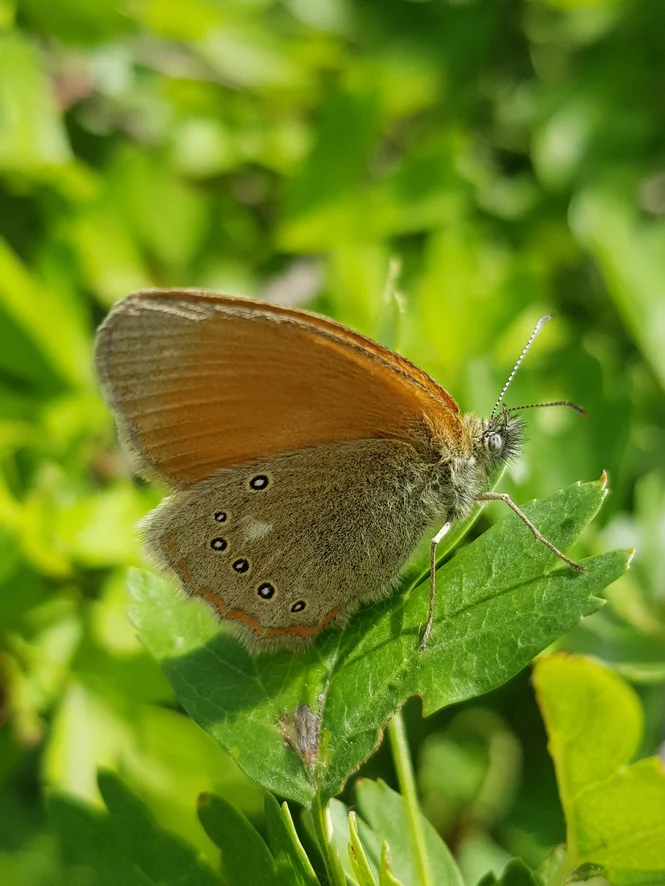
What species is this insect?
Coenonympha glycerion (also Coenonympha iphis)
